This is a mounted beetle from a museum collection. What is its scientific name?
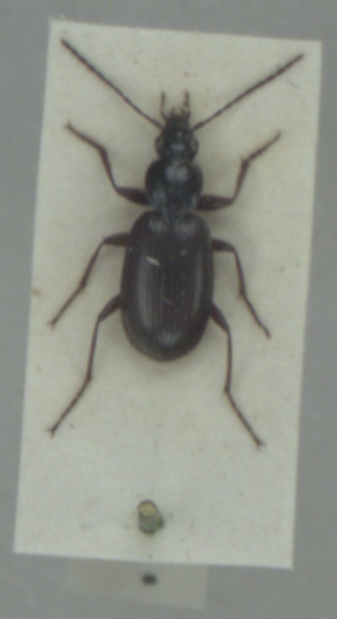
Agonum thoreyi
